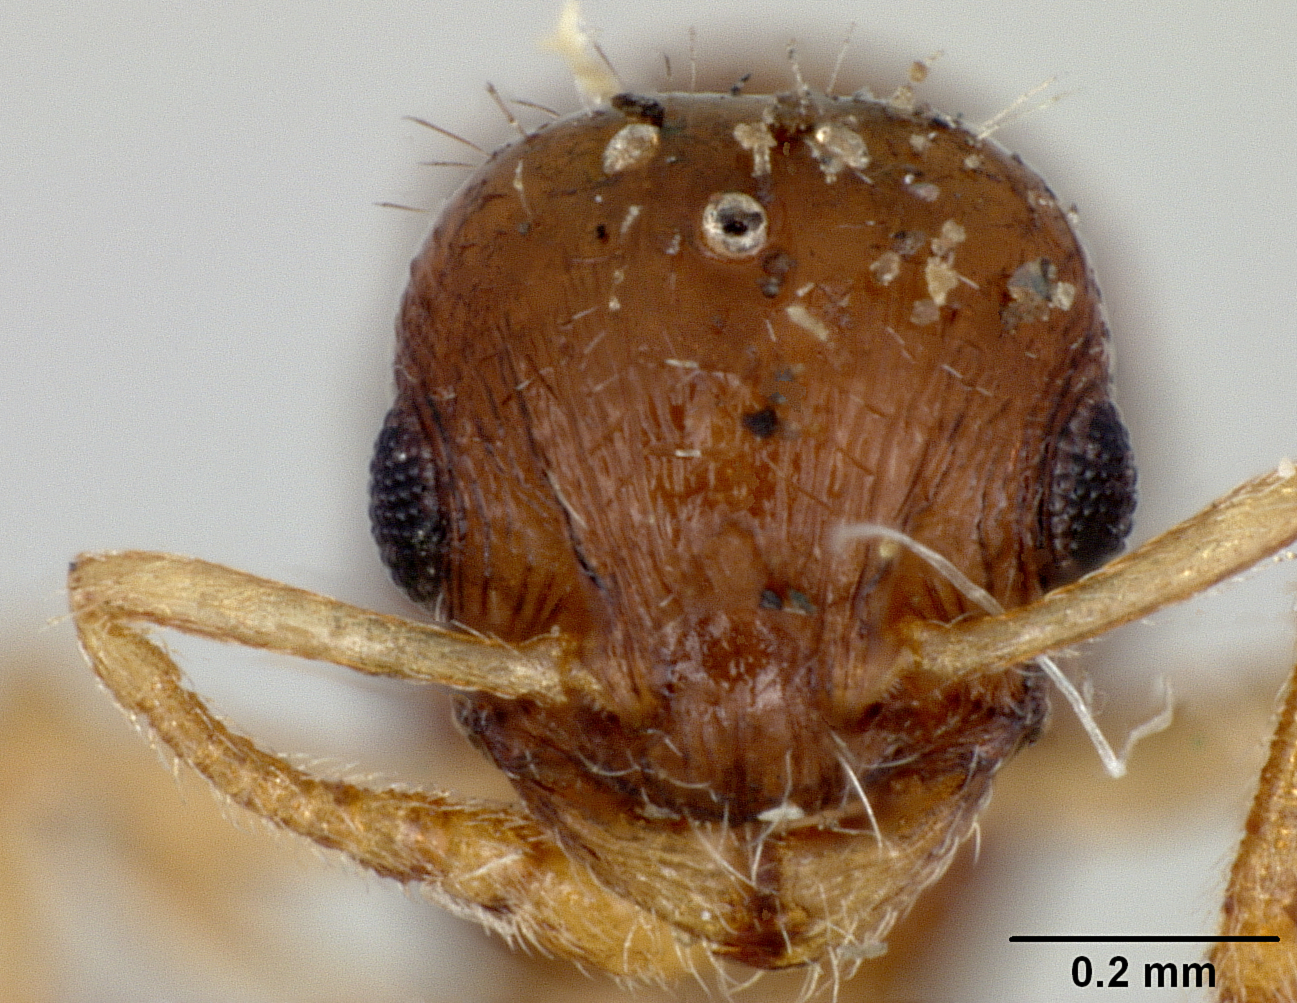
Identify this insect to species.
Leptothorax tuscaloosae
